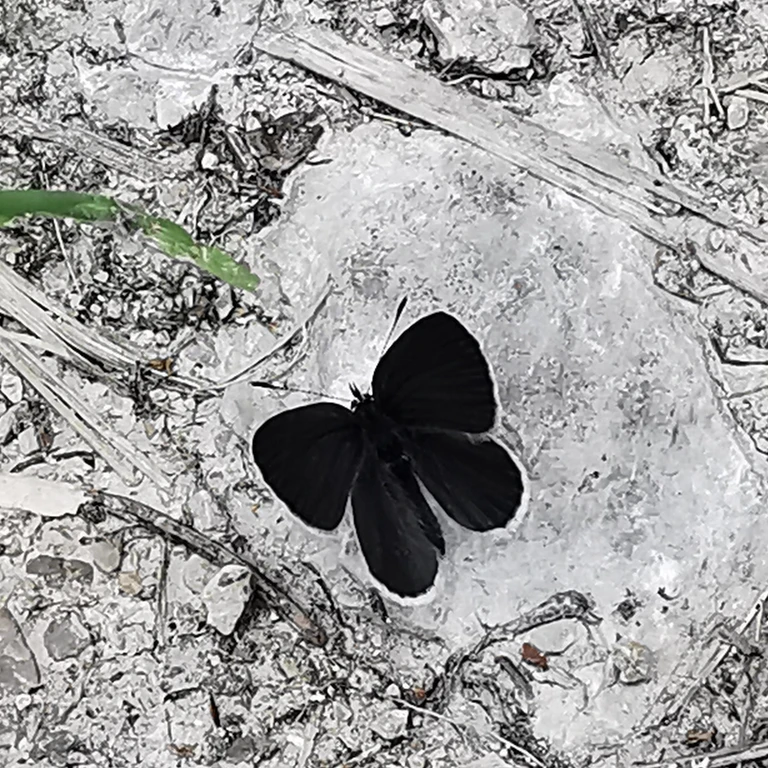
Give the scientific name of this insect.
Cupido minimus
